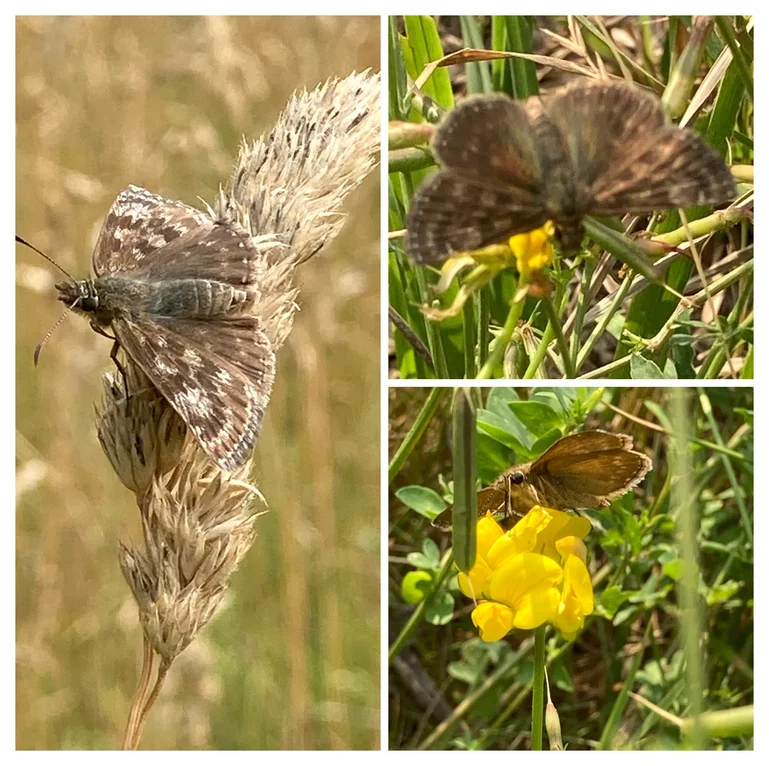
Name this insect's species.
Erynnis tages
